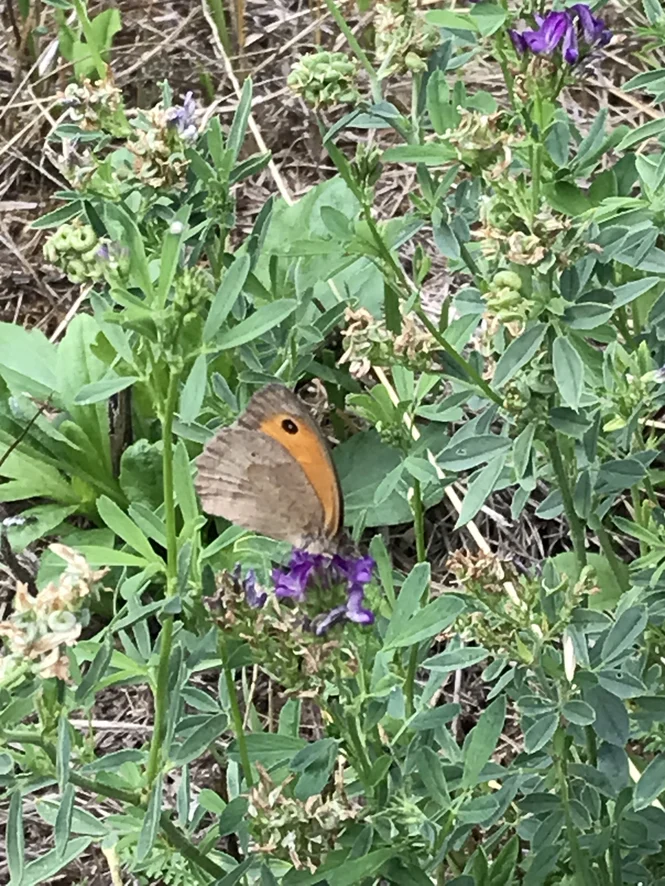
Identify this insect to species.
Maniola jurtina
